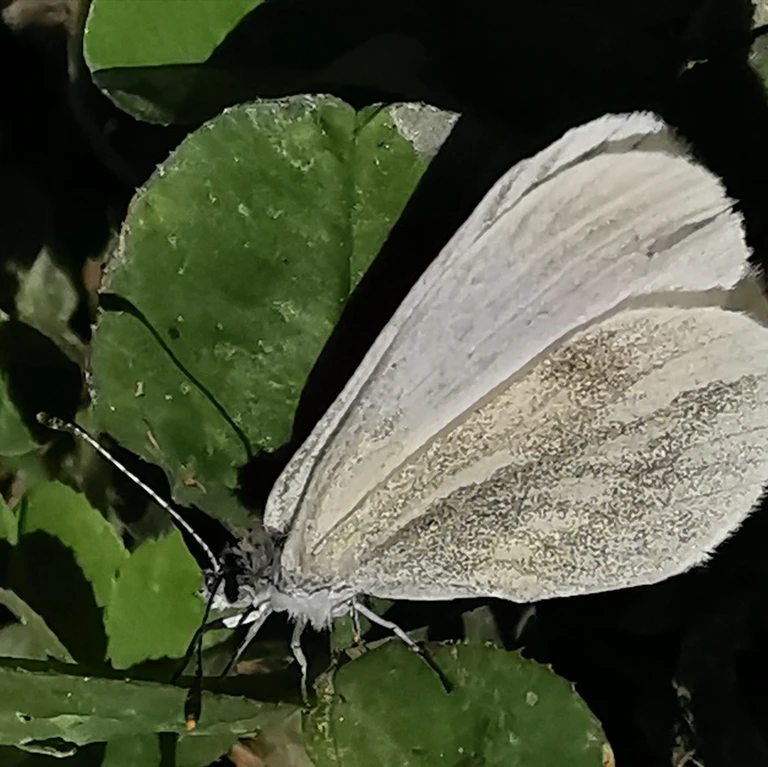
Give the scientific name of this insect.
Leptidea sinapis/juvernica
